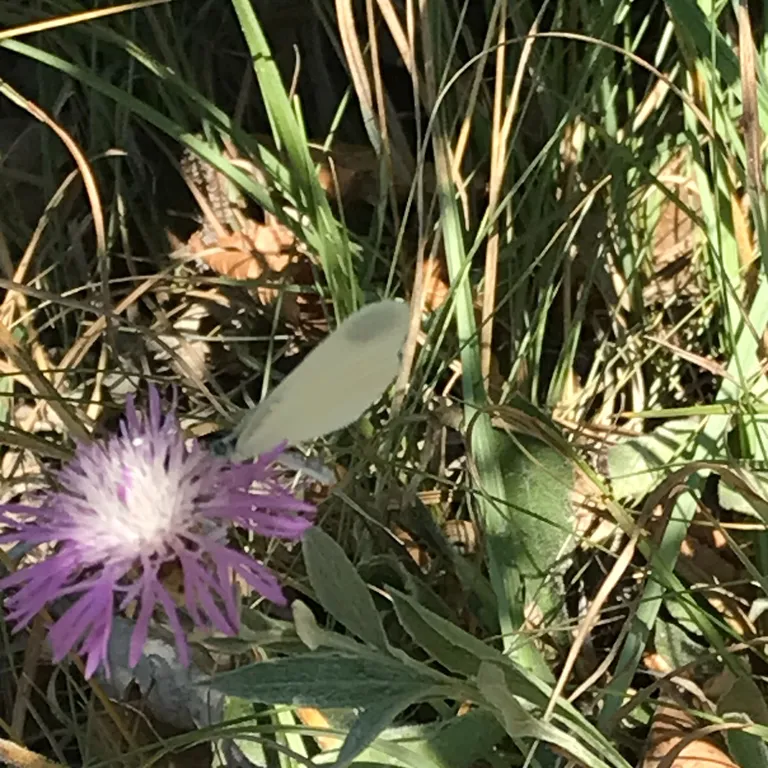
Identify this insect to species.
Leptidea sinapis/juvernica
